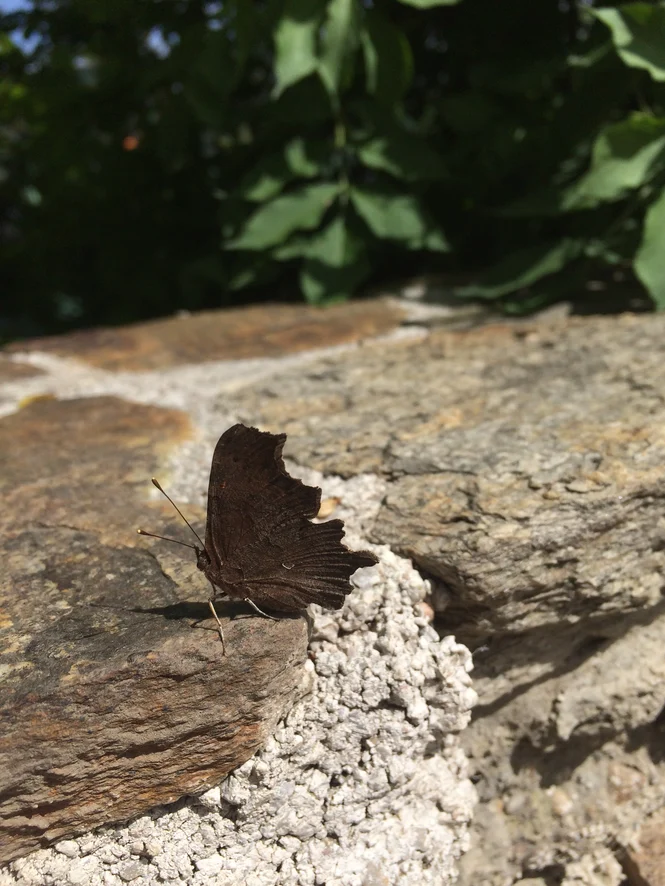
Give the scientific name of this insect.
Polygonia c-album
